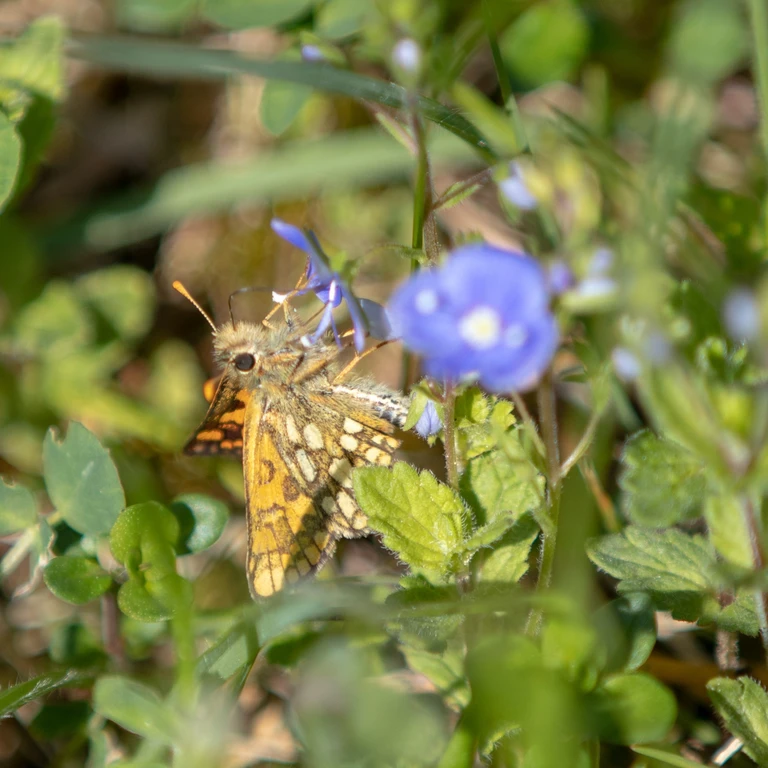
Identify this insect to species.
Carterocephalus palaemon
